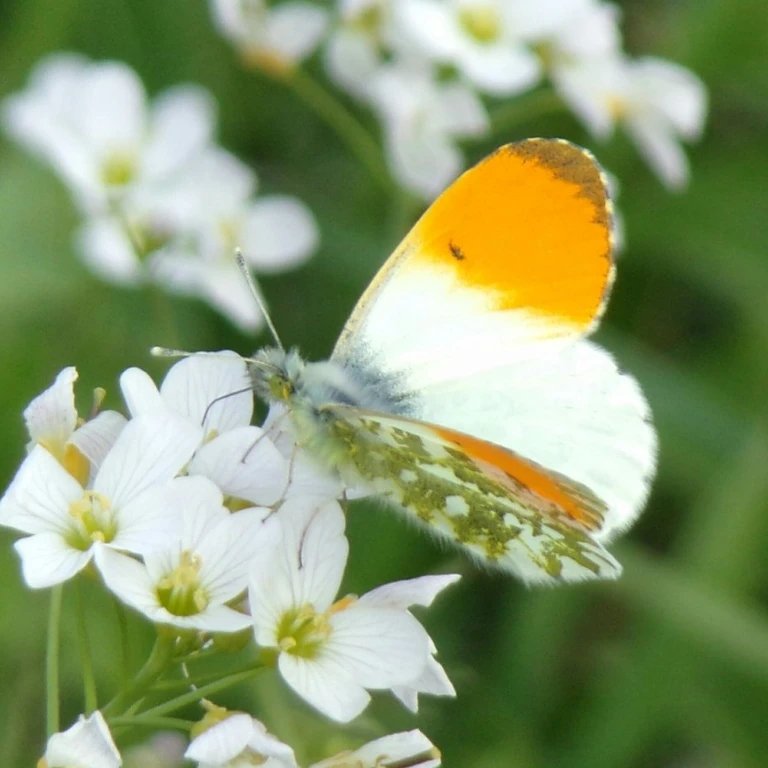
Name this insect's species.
Anthocharis cardamines
